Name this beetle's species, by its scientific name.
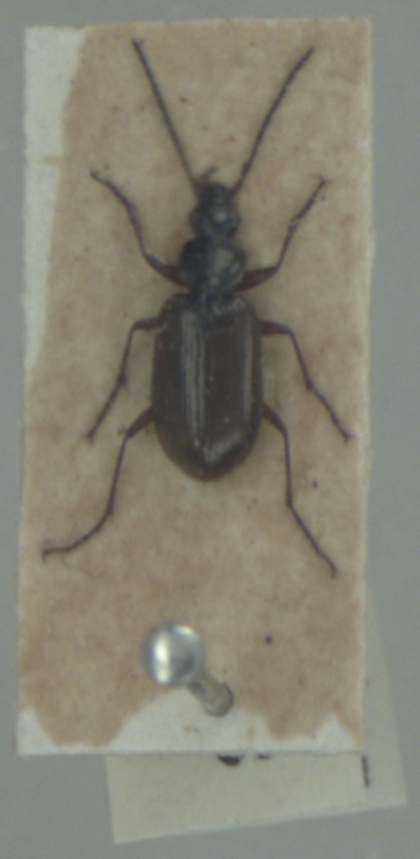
Agonum piceum
